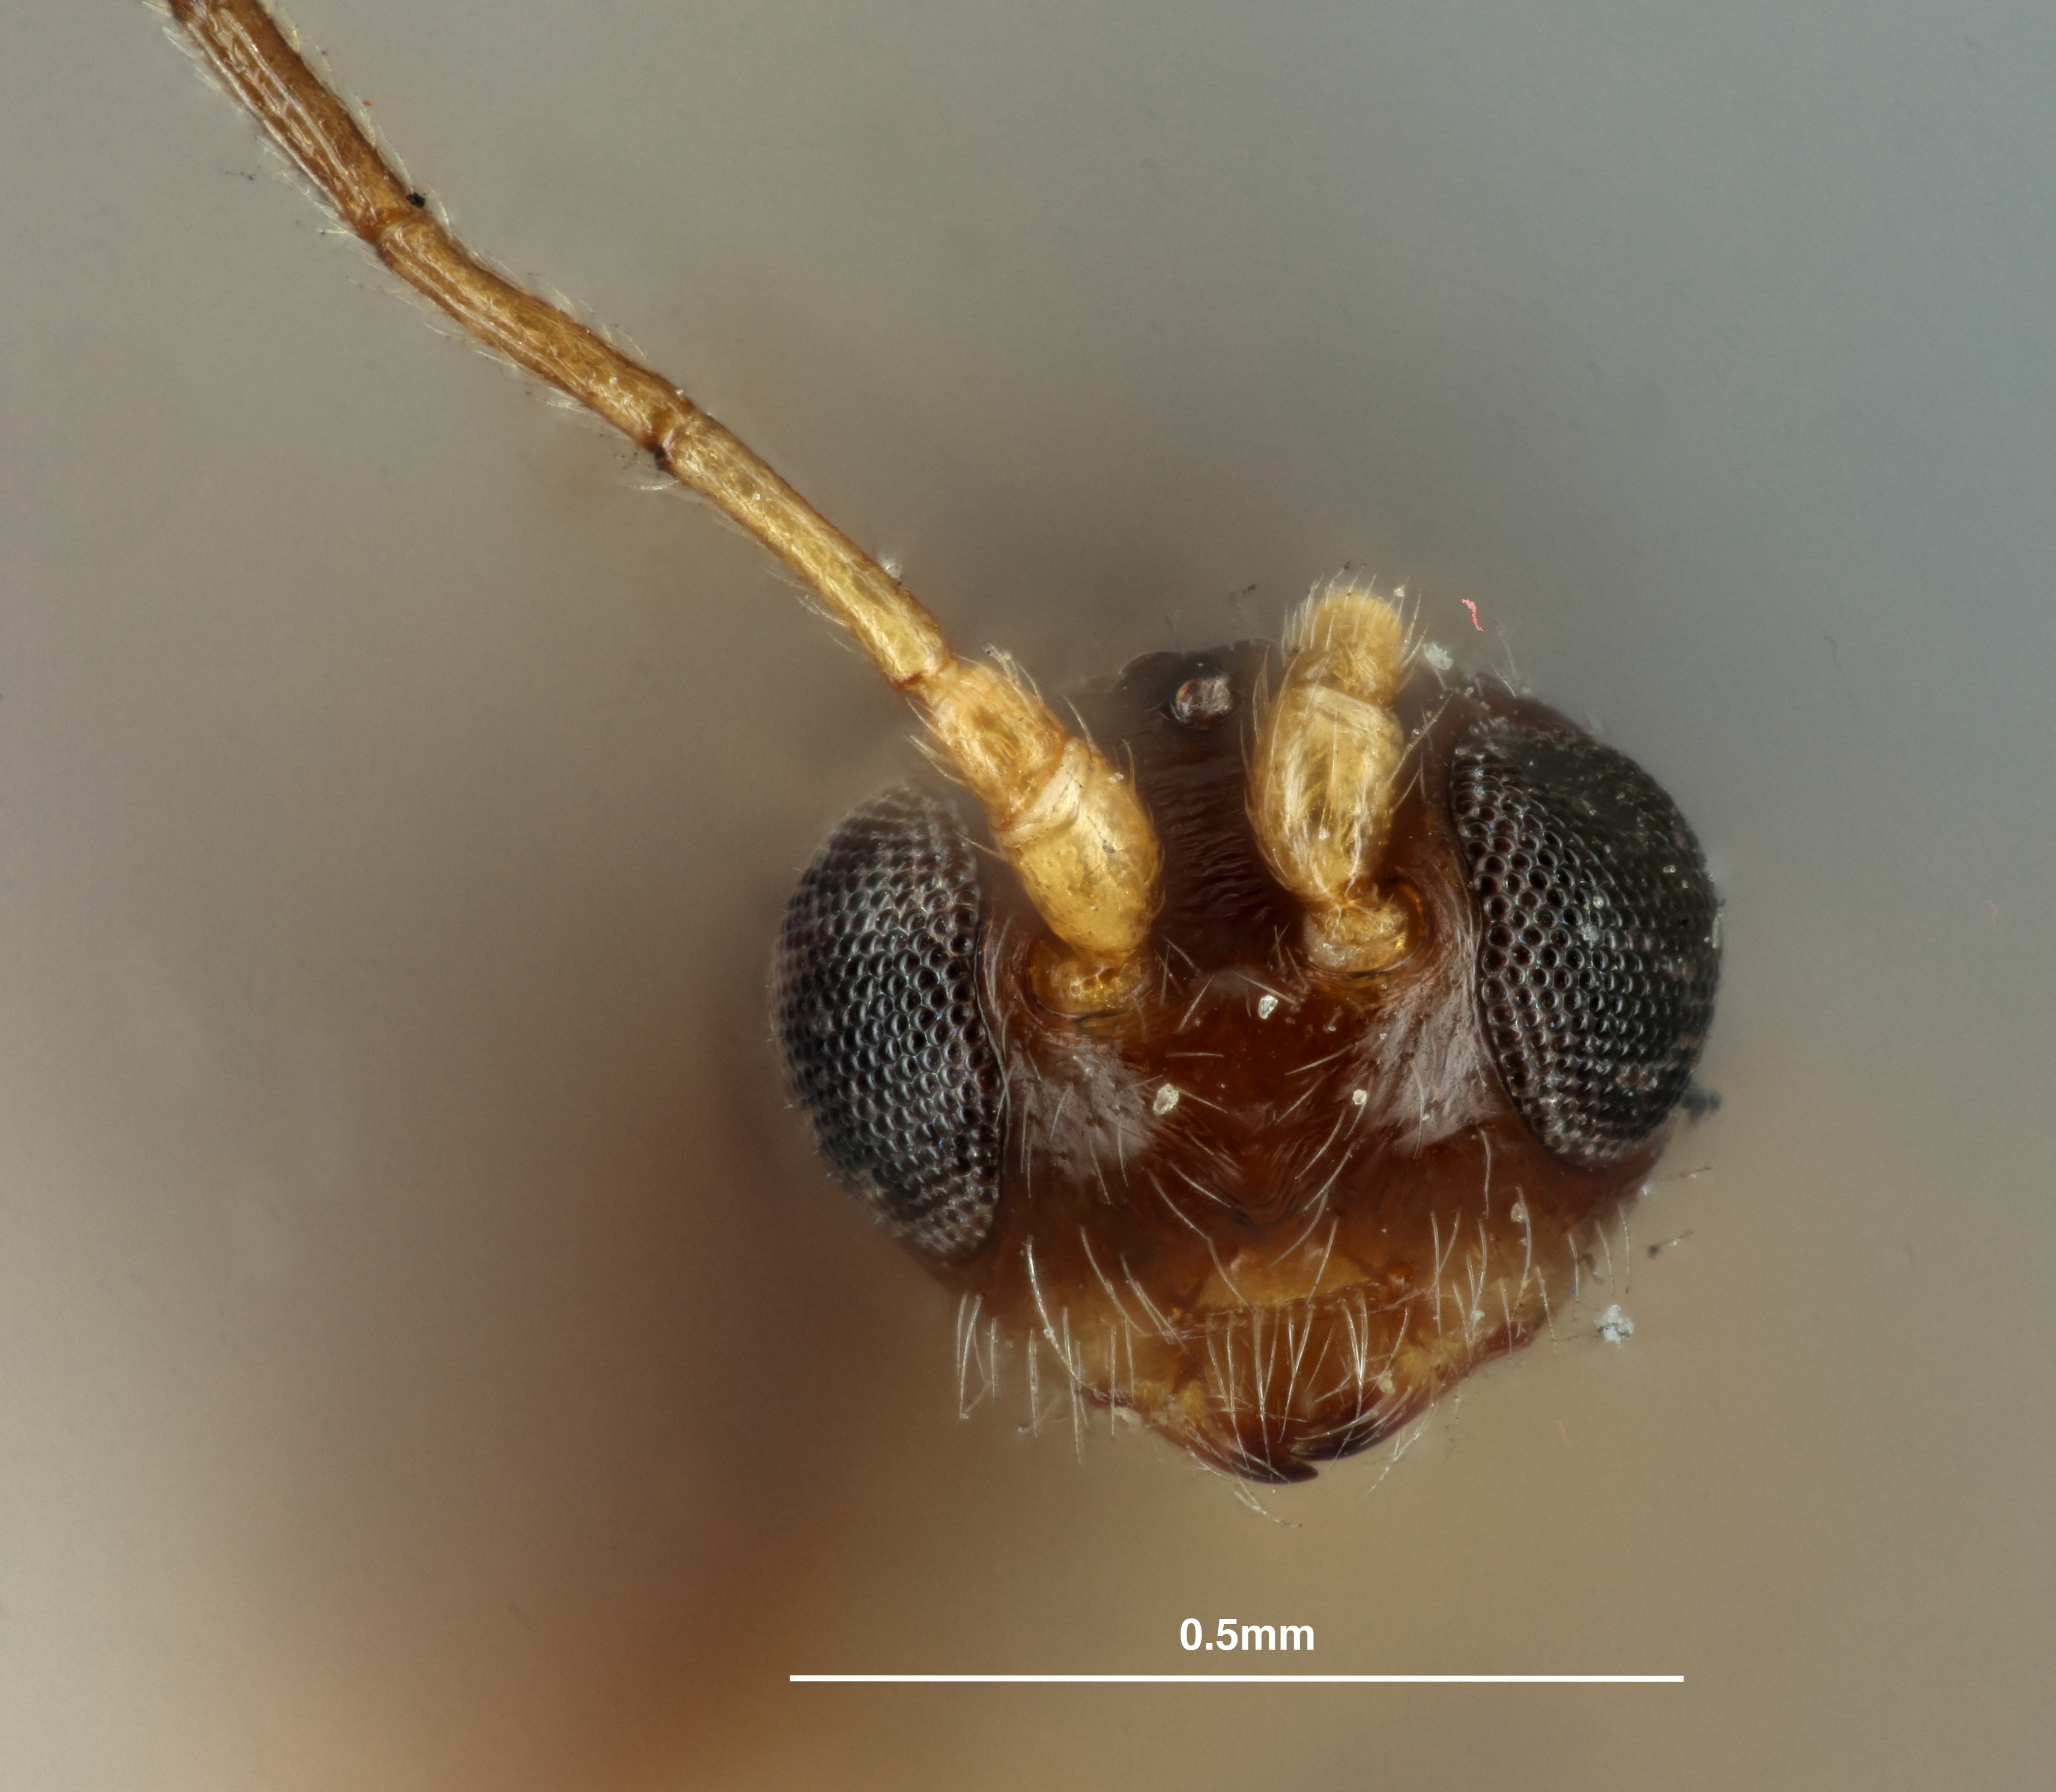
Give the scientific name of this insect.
Caenophanes anthaxiae
